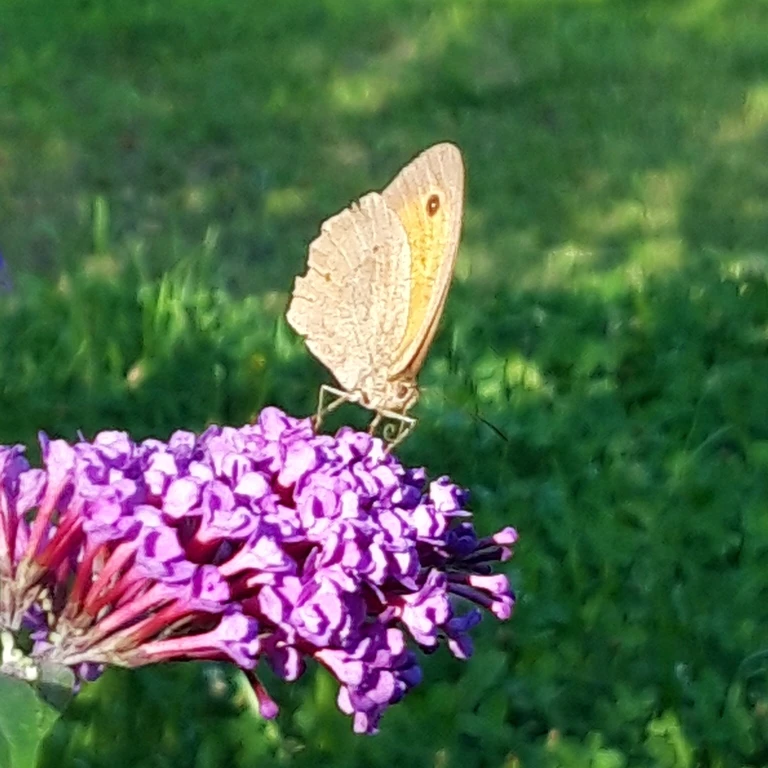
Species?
Maniola jurtina
